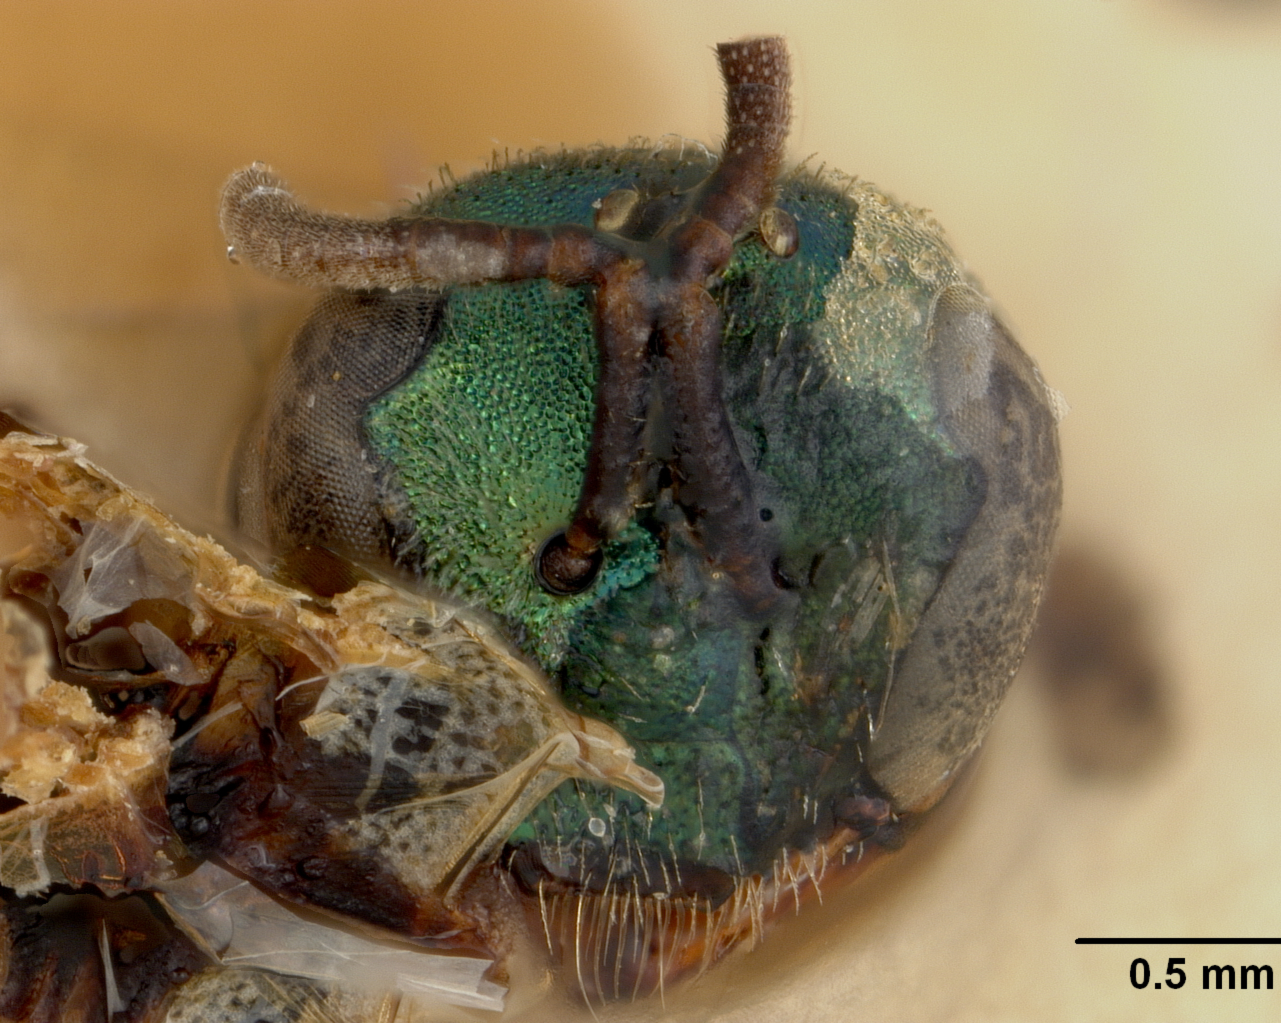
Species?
Augochlora cordiaefloris
